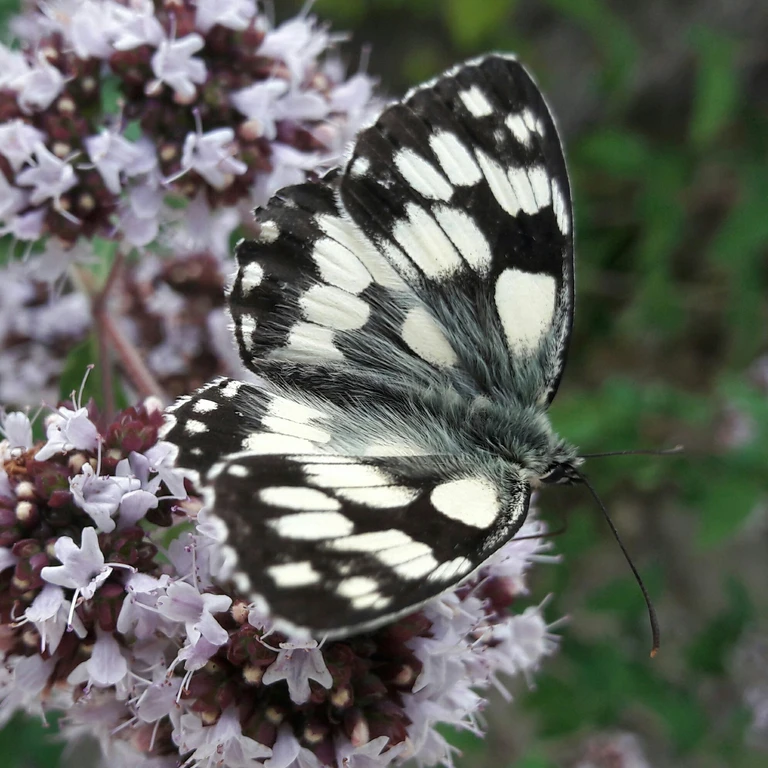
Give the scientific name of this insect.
Melanargia galathea
